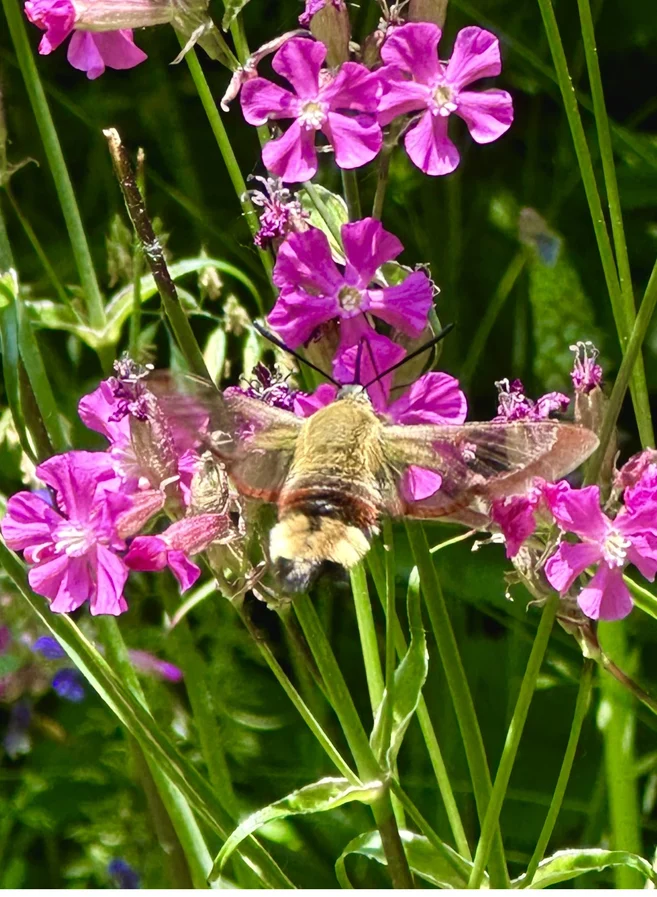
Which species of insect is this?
Hemaris fuciformis
